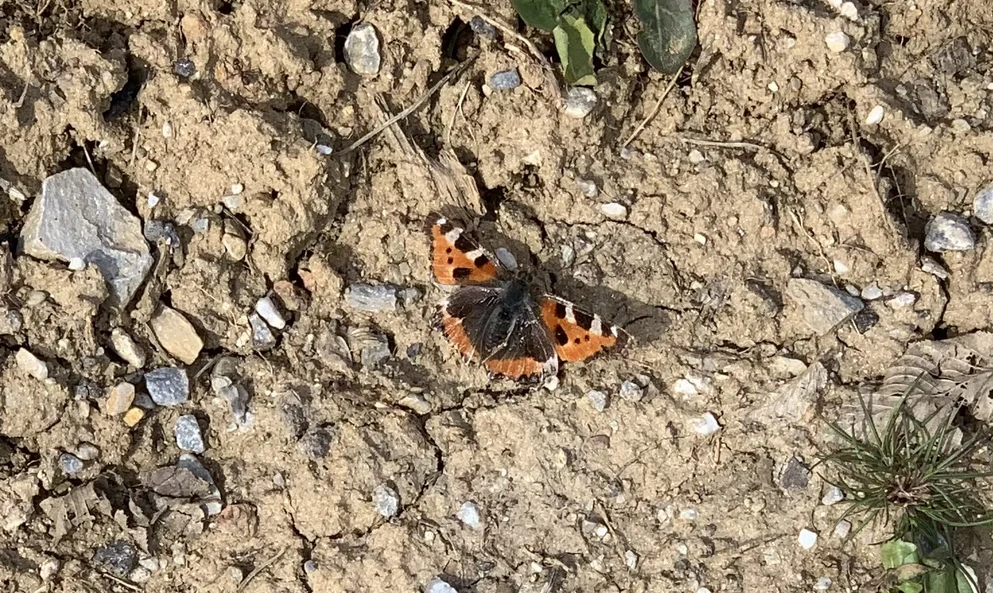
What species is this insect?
Aglais urticae
